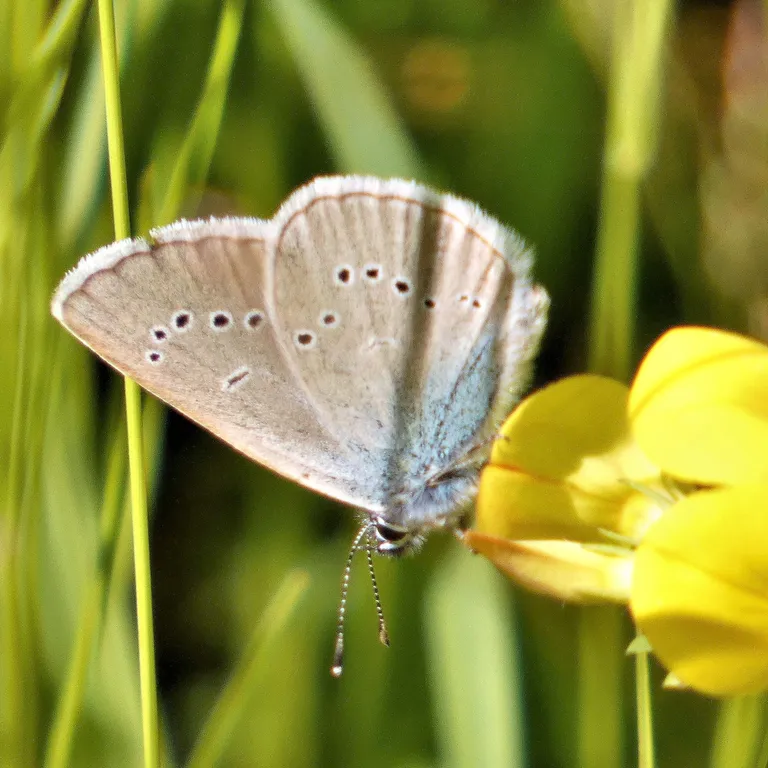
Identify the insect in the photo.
Cyaniris semiargus
